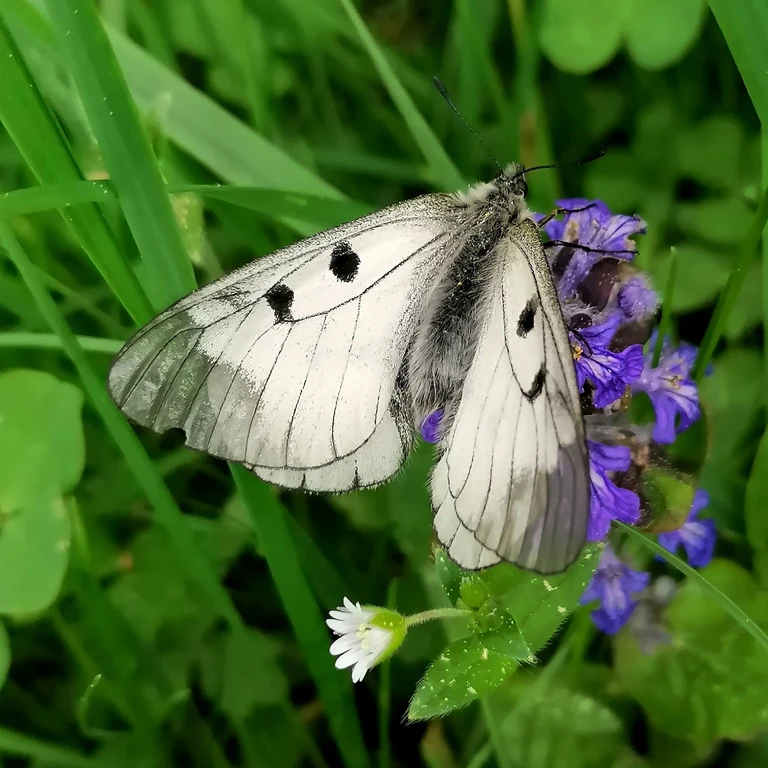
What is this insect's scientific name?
Parnassius mnemosyne
